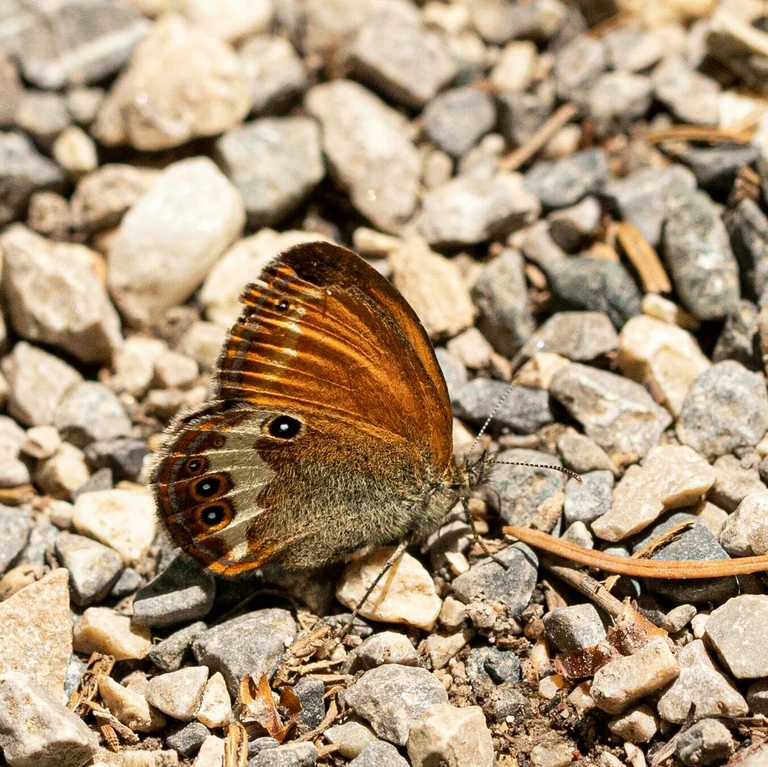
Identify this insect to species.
Coenonympha arcania
